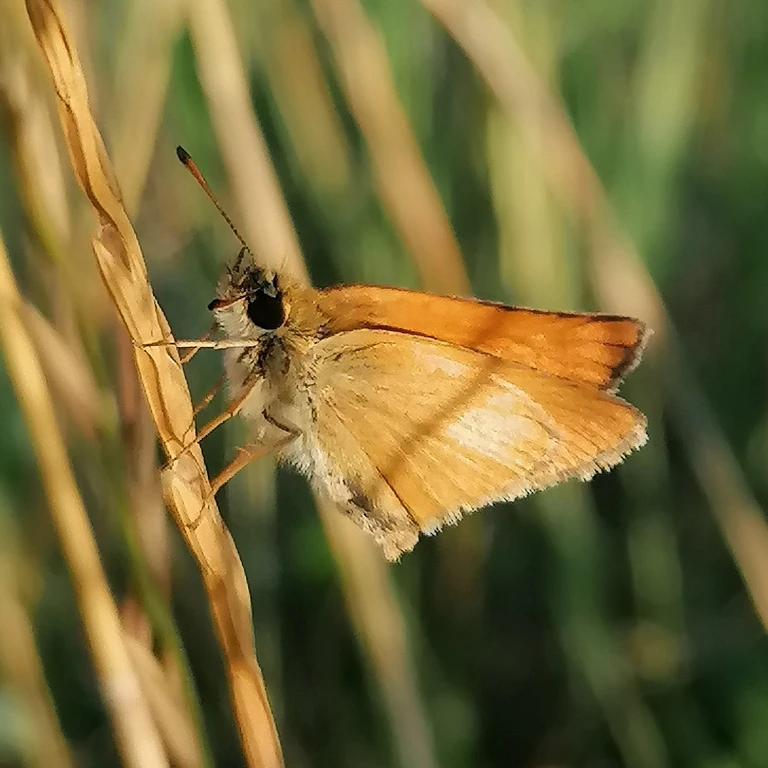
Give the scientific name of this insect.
Thymelicus lineola
